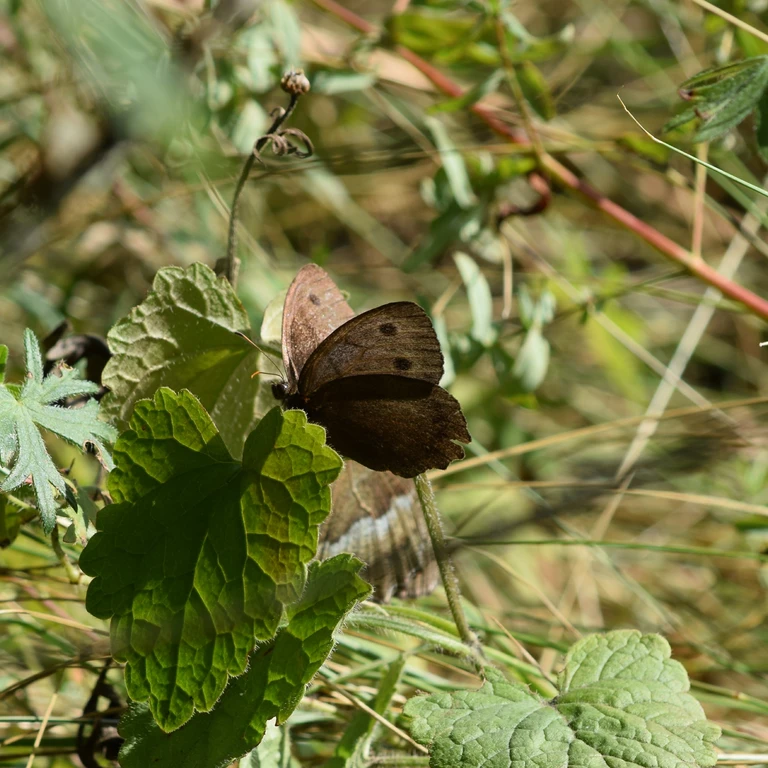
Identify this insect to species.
Minois dryas
